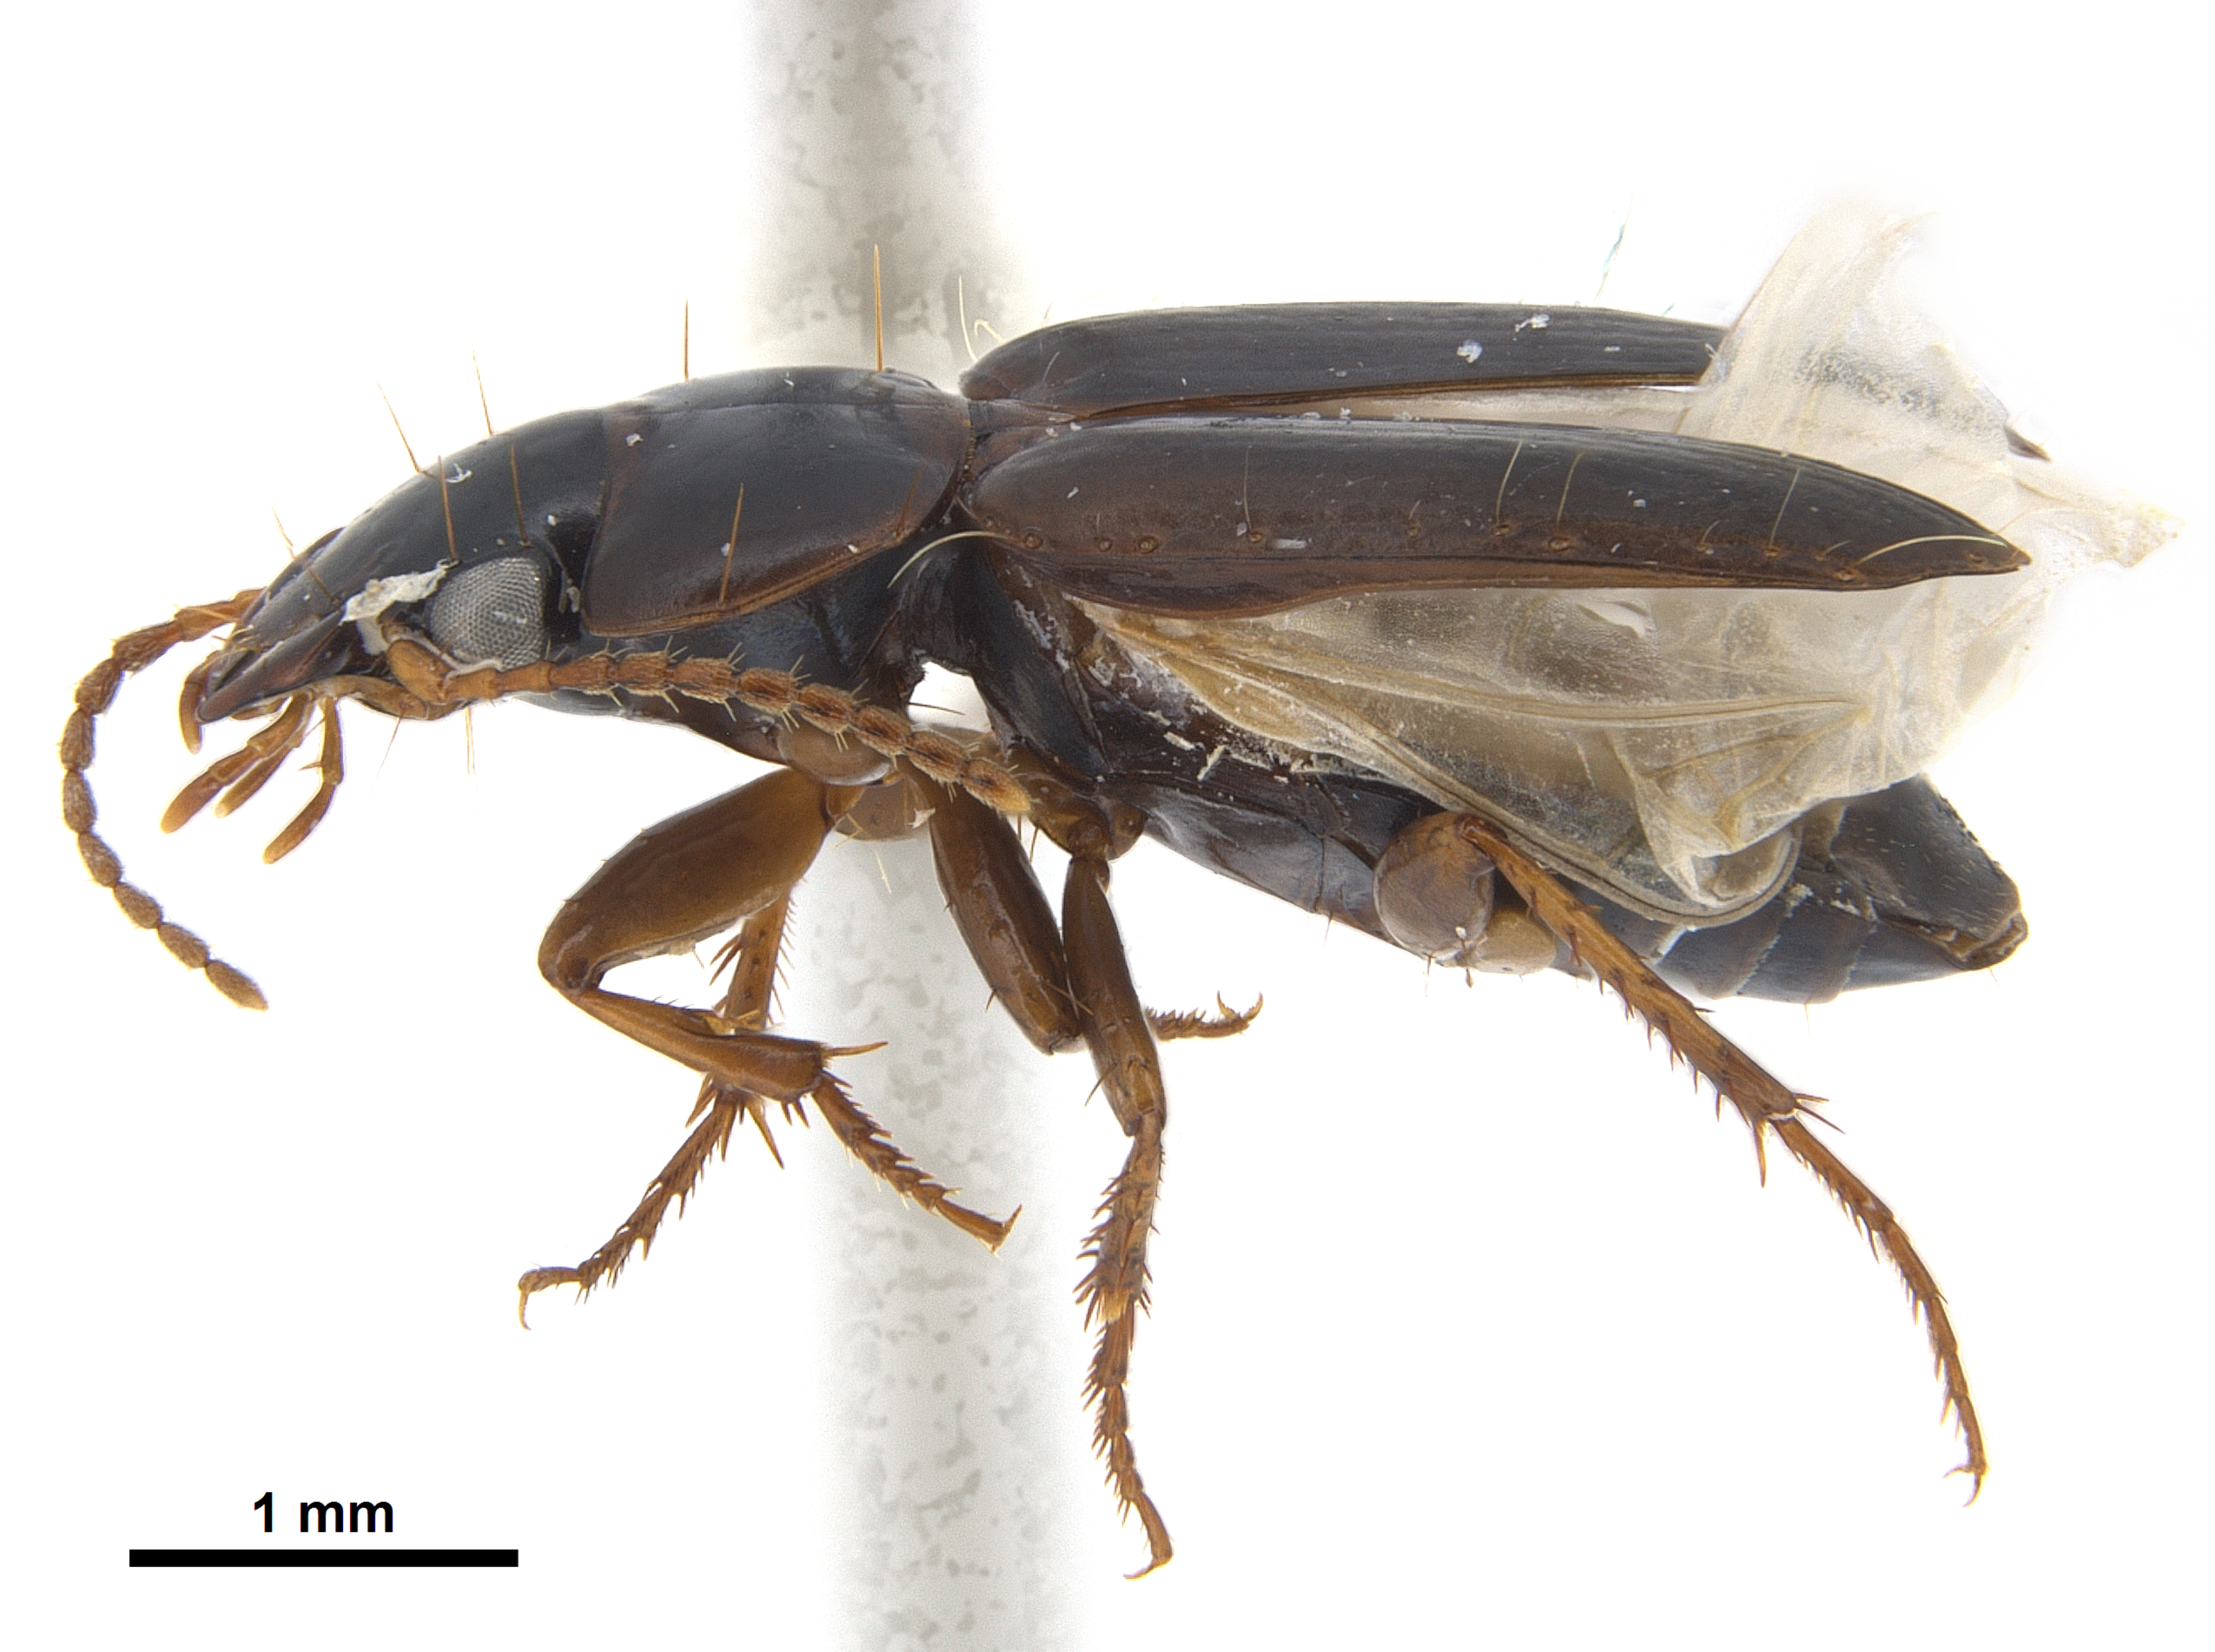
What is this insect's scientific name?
Aephnidius ciliatus
